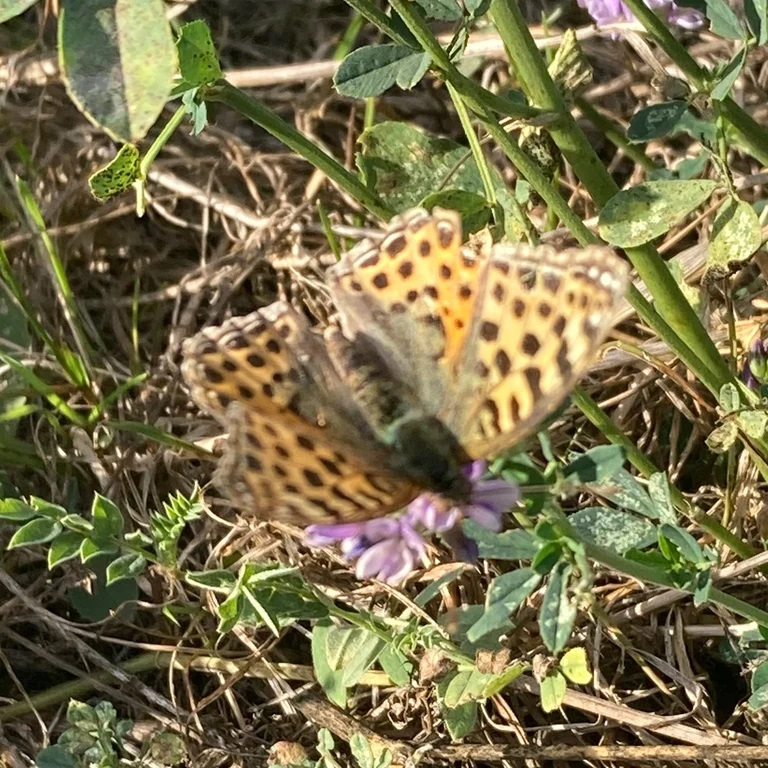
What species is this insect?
Issoria lathonia
